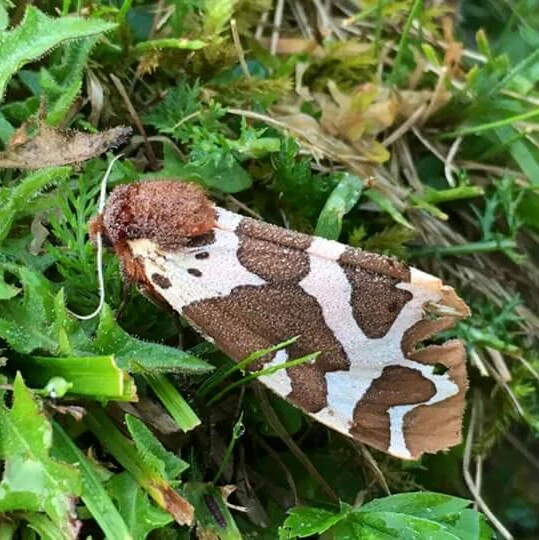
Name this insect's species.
Arctia caja
